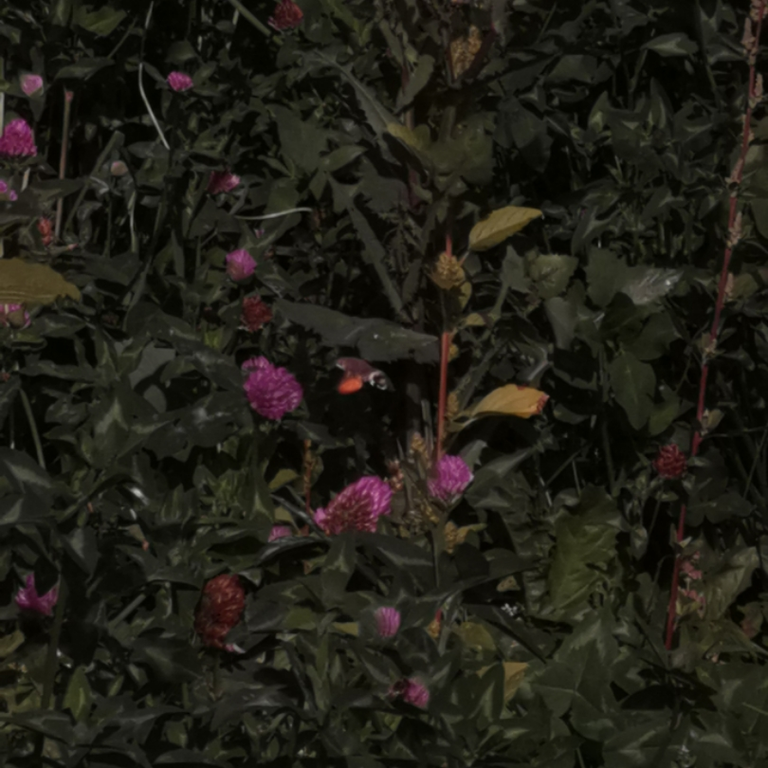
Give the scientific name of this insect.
Macroglossum stellatarum
